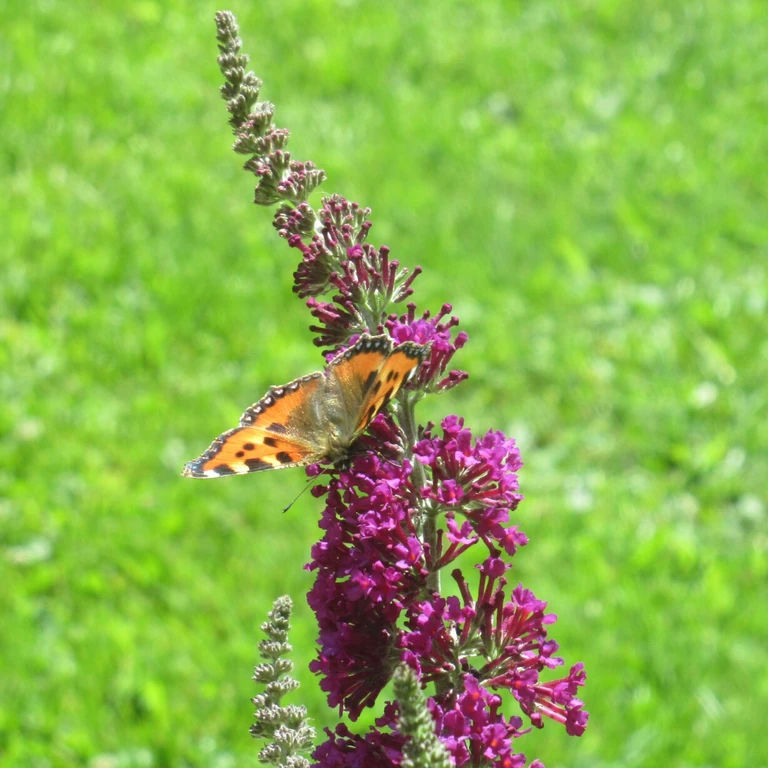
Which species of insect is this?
Aglais urticae
